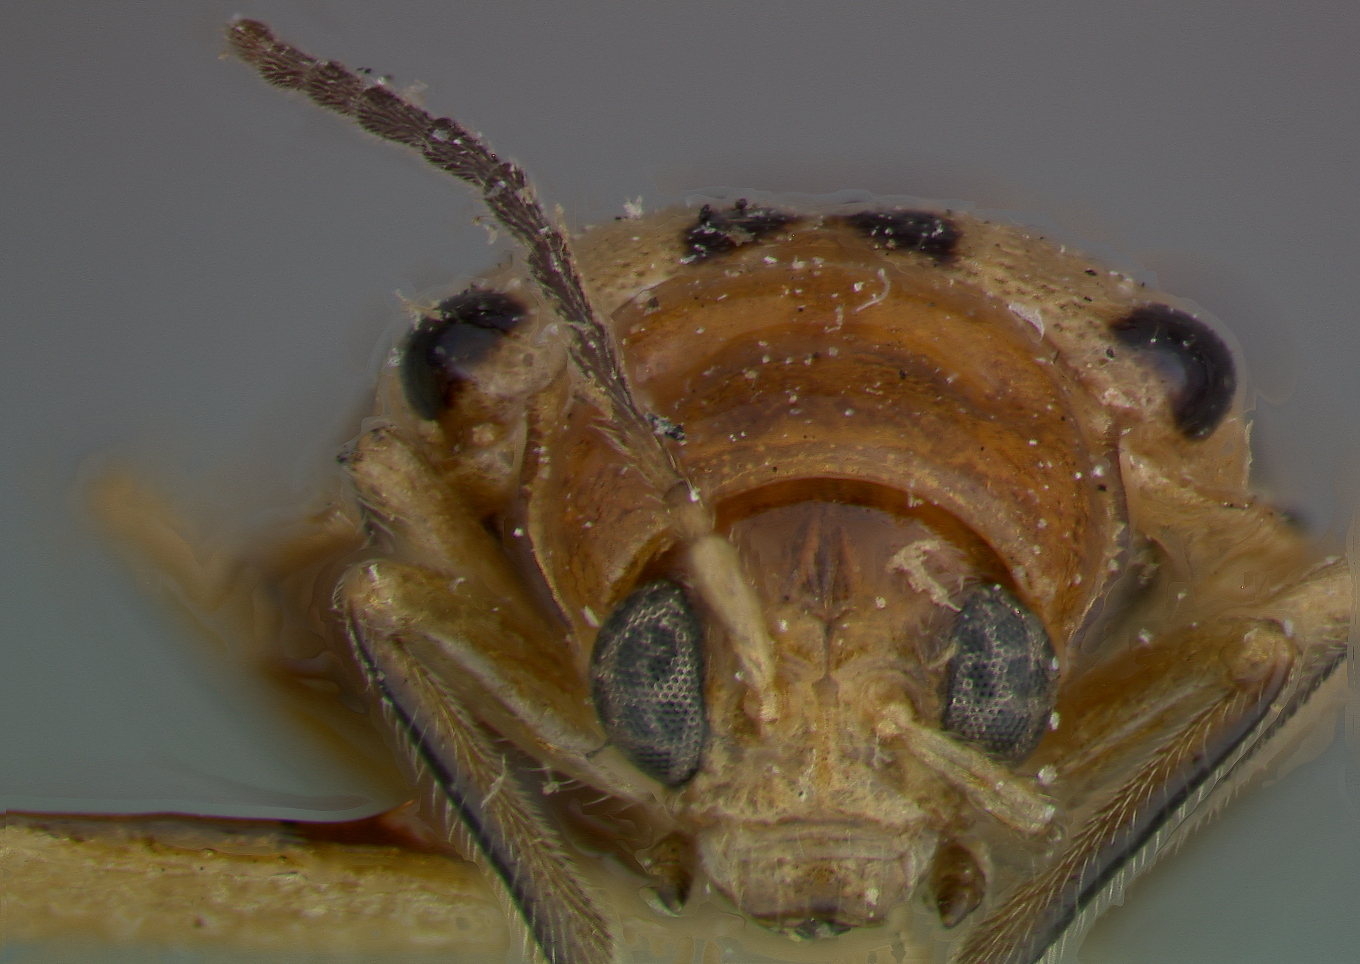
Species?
Neobrotica tampicensis
